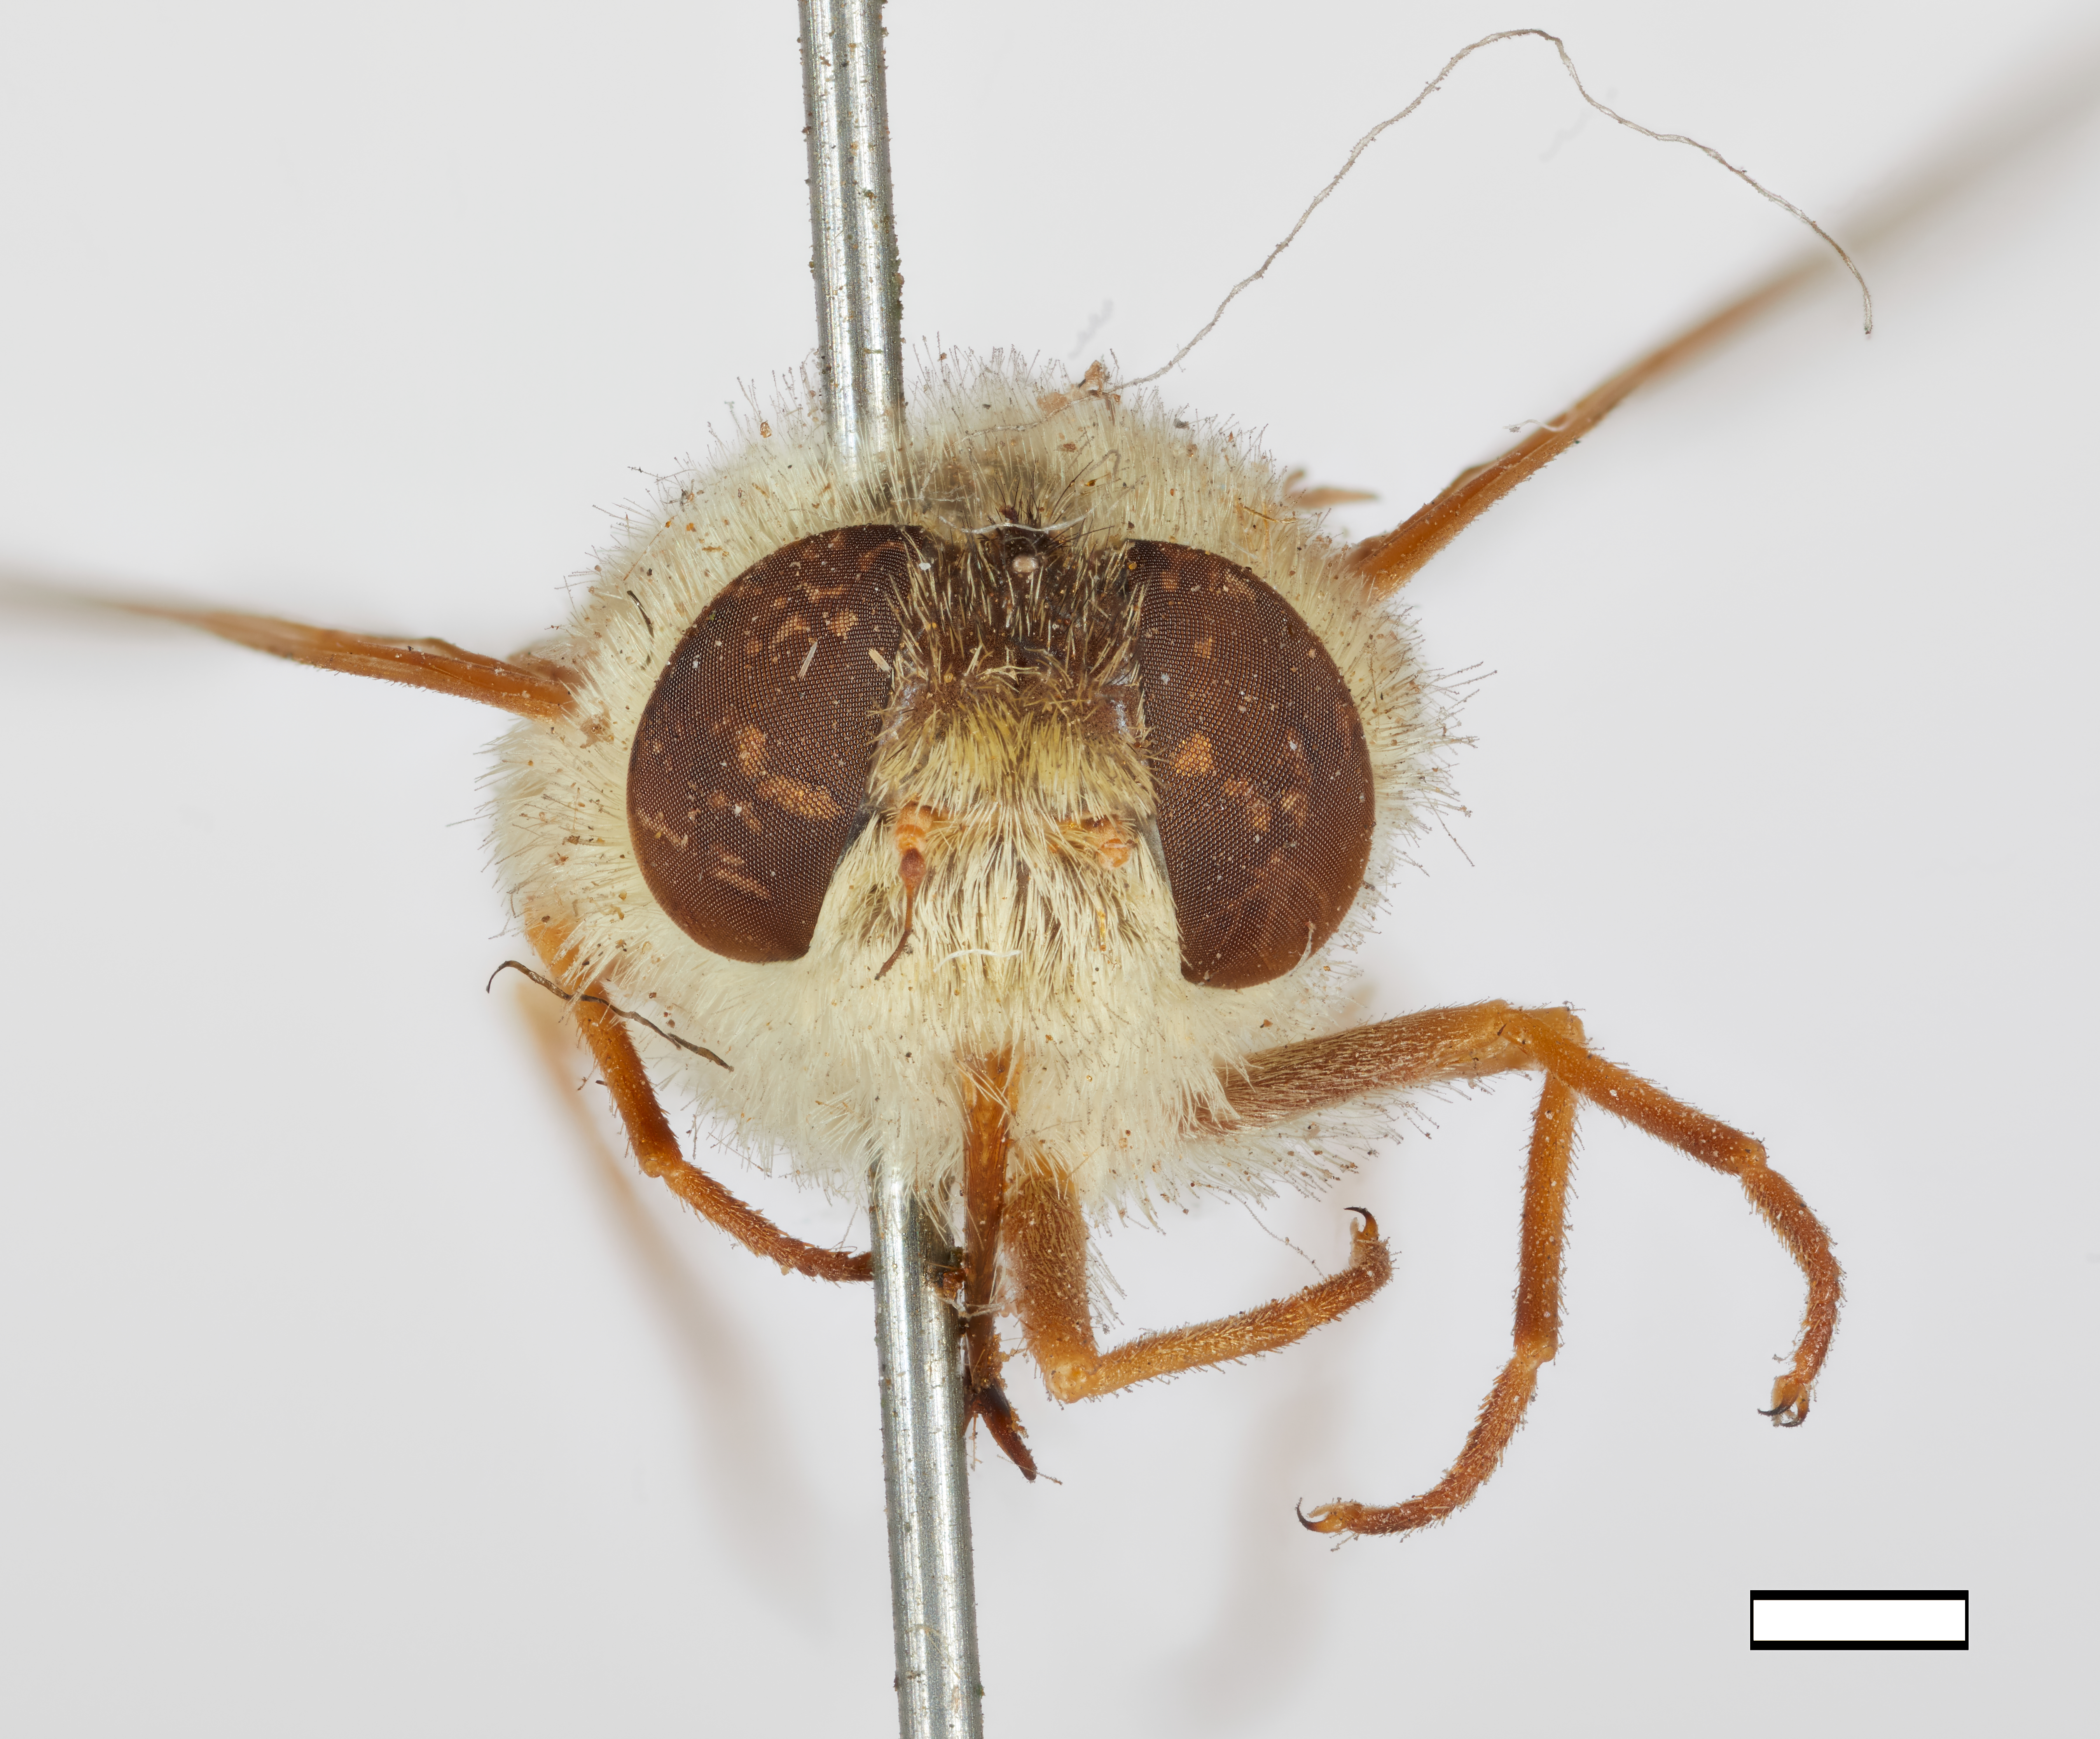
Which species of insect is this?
Rhynchocephala subnitens
